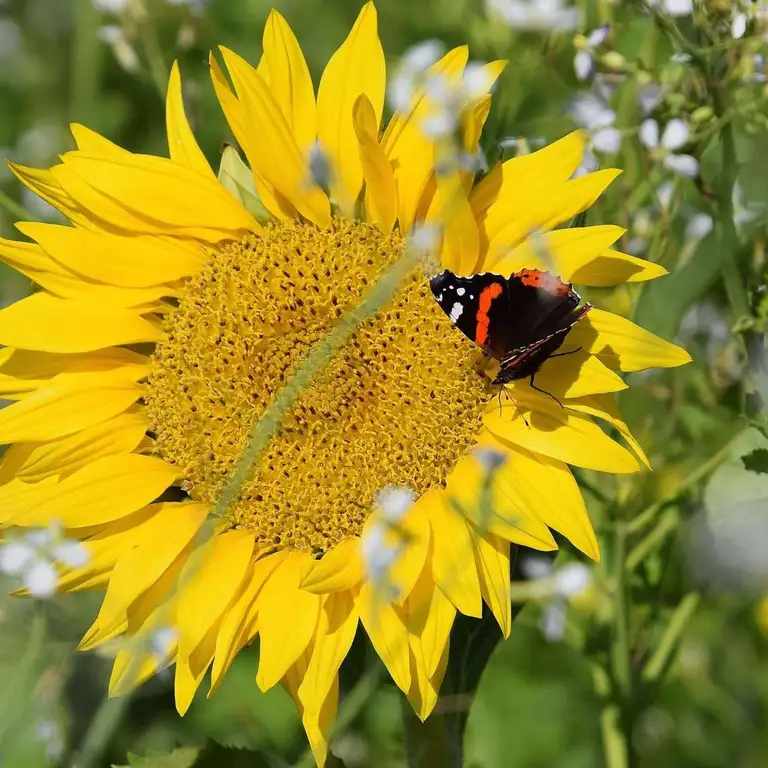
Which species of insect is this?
Vanessa atalanta
